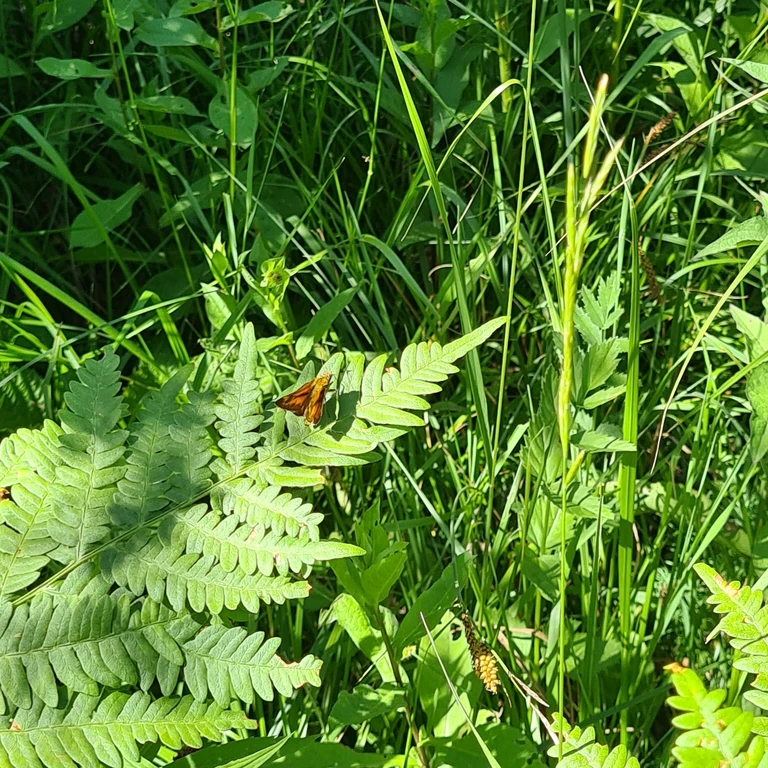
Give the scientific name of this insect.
Ochlodes sylvanus (also Ochlodes venata)
